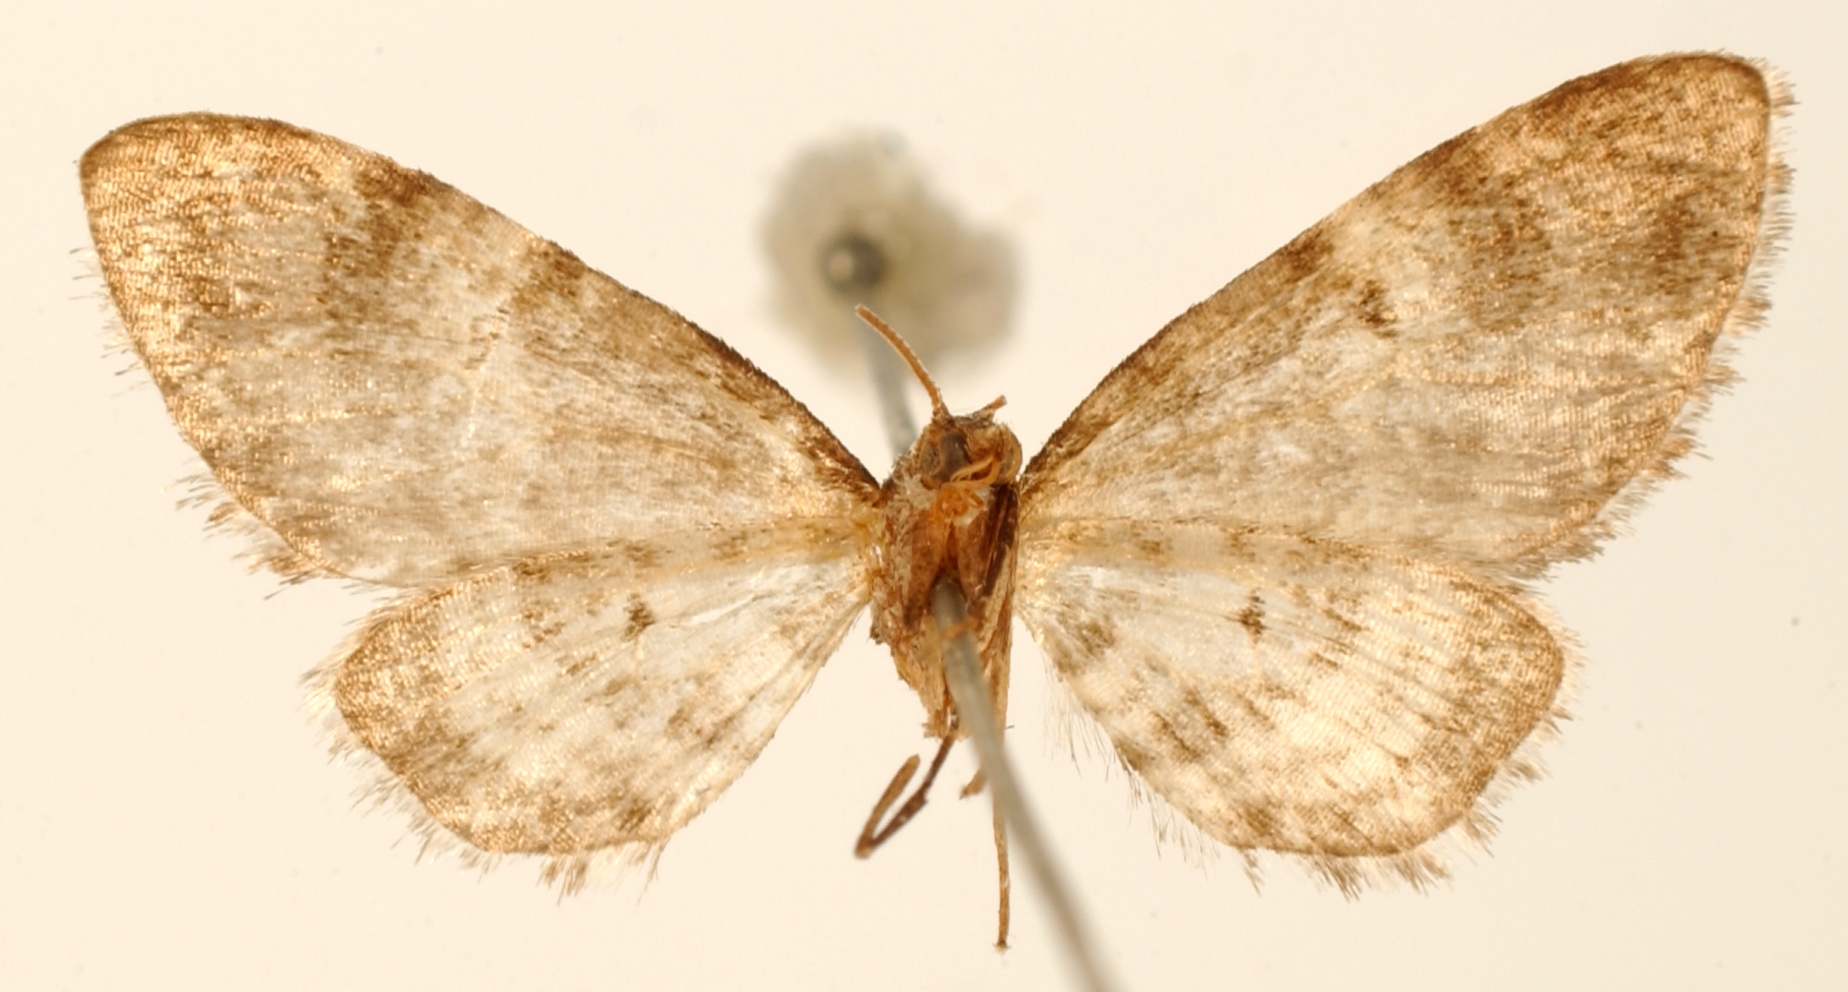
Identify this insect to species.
Eupithecia turpicula
